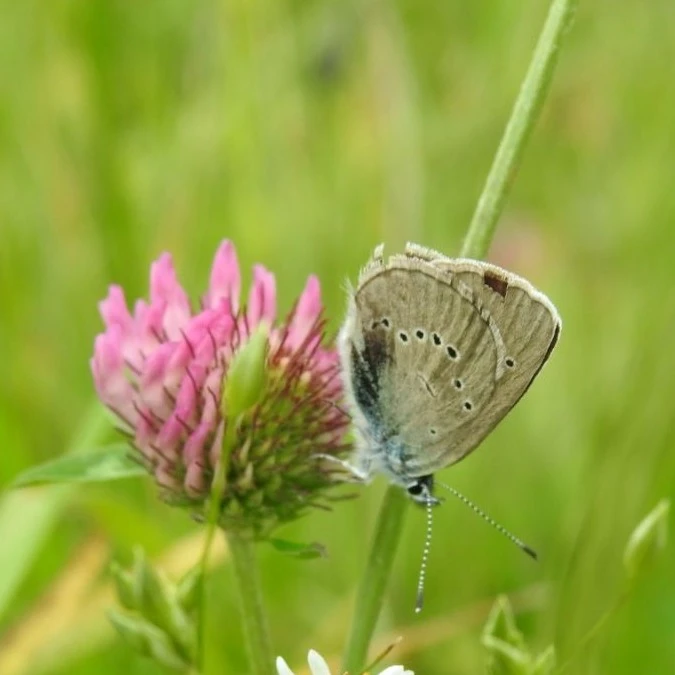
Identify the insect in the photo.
Cyaniris semiargus
